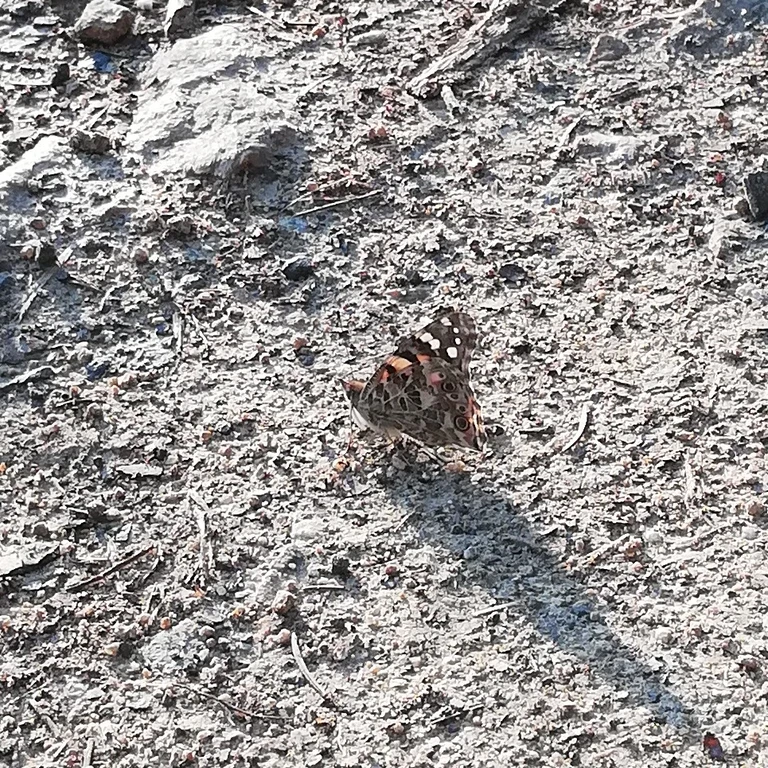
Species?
Vanessa cardui
